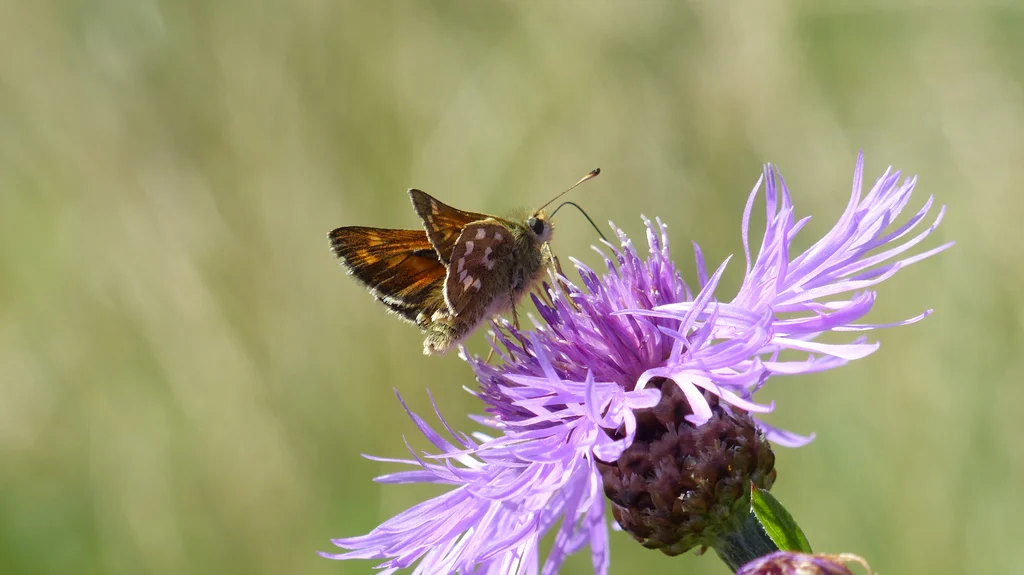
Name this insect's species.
Hesperia comma
